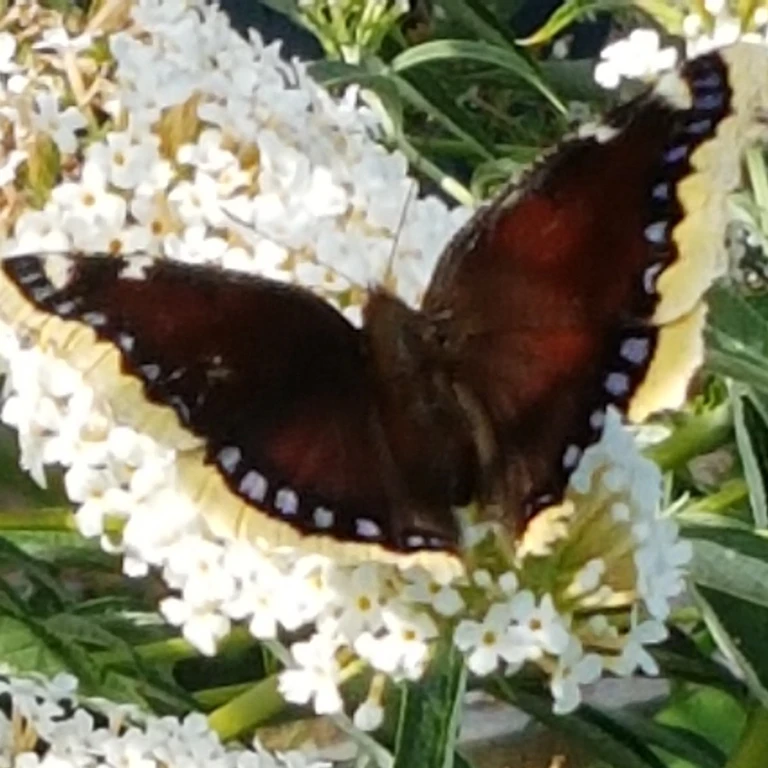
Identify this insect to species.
Nymphalis antiopa
